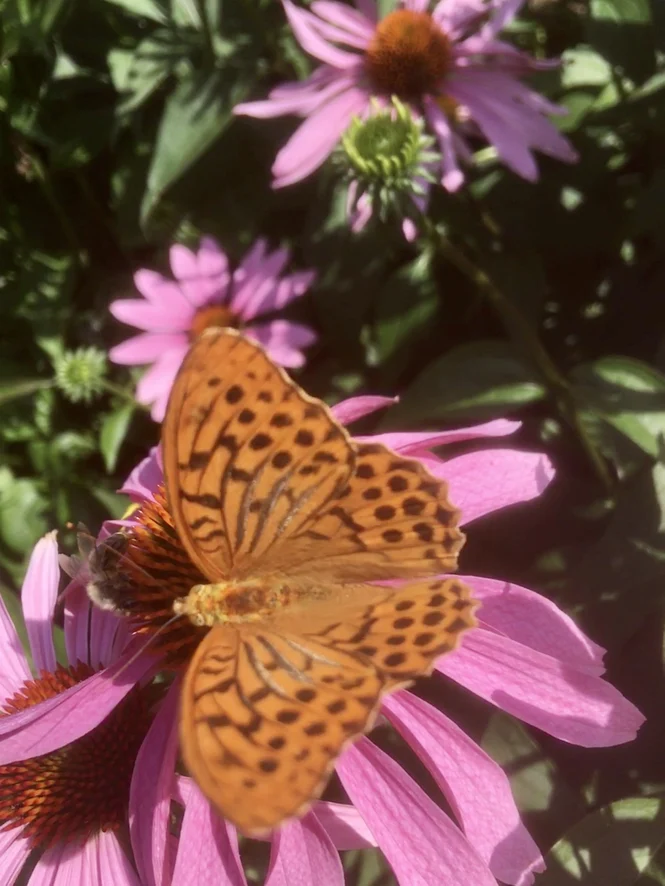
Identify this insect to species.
Argynnis paphia
